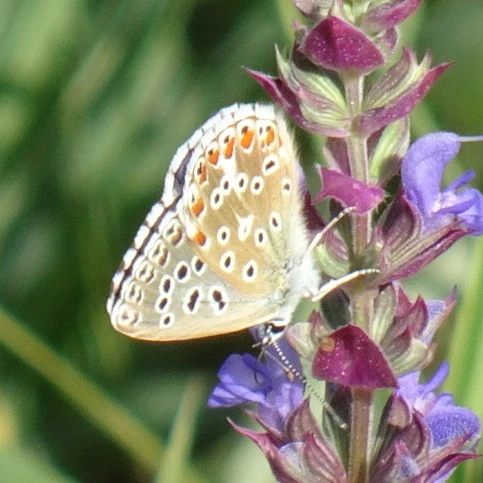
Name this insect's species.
Lysandra bellargus
